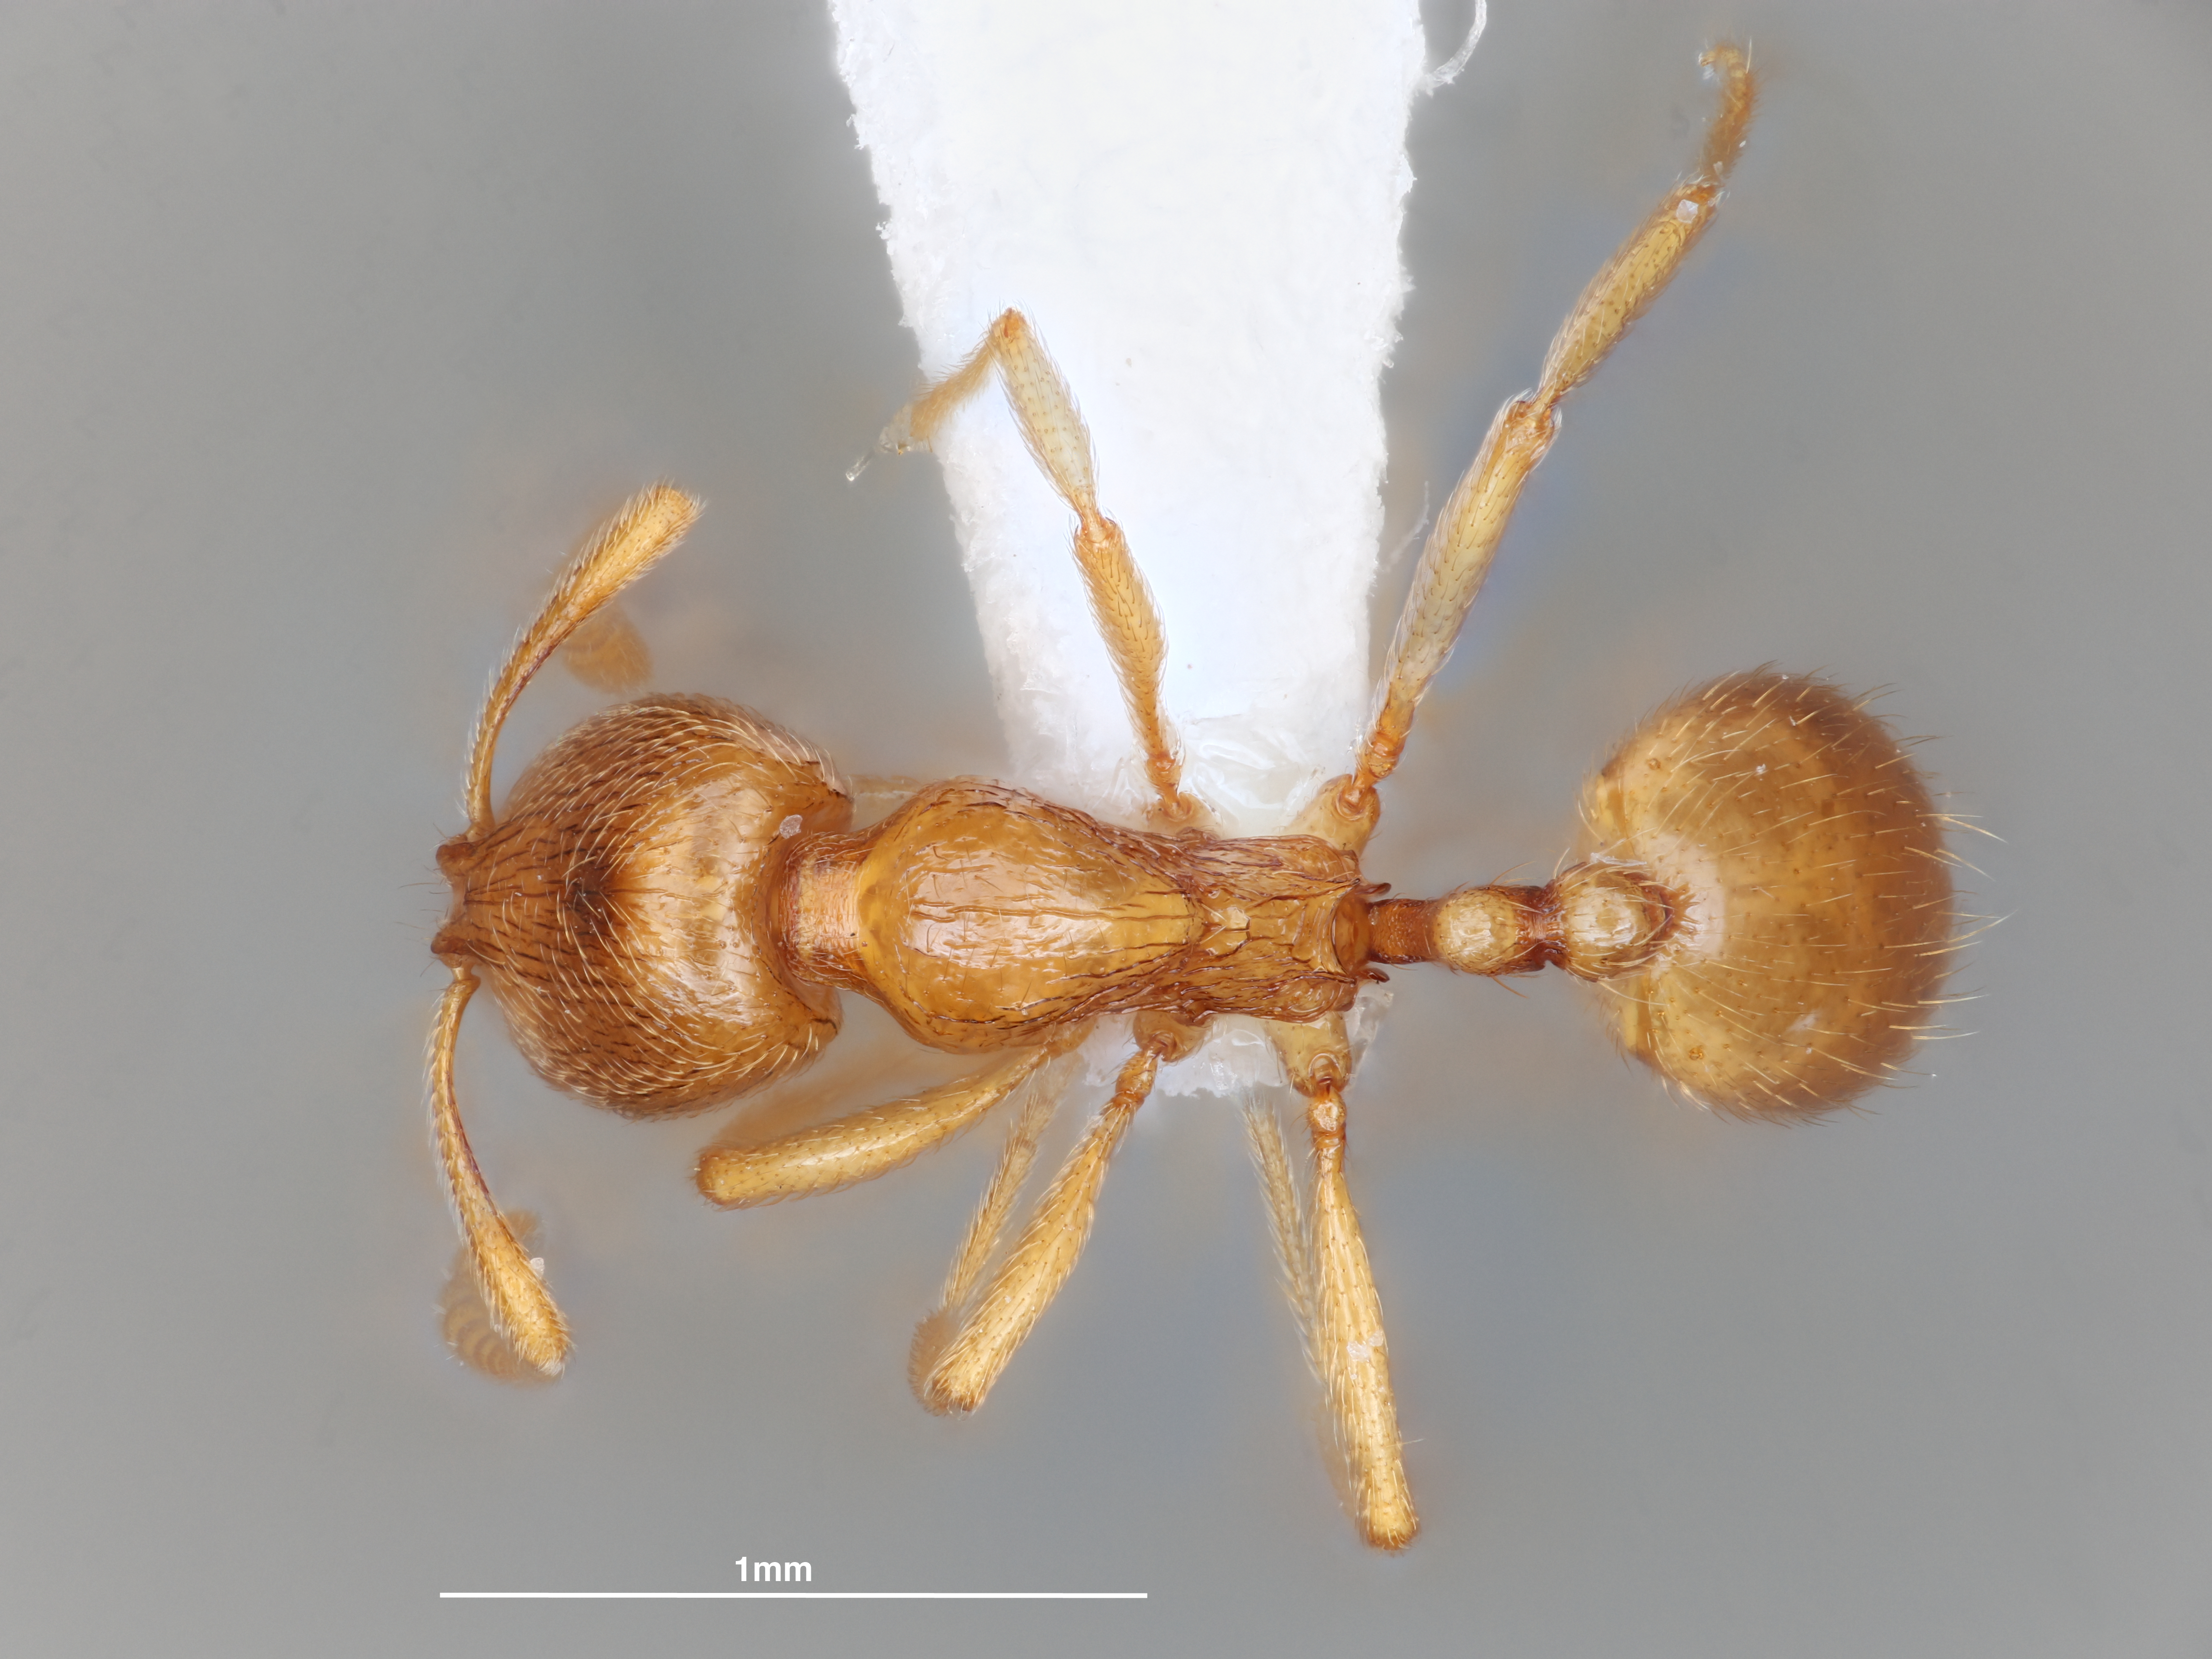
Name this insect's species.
Stenamma lagunum
